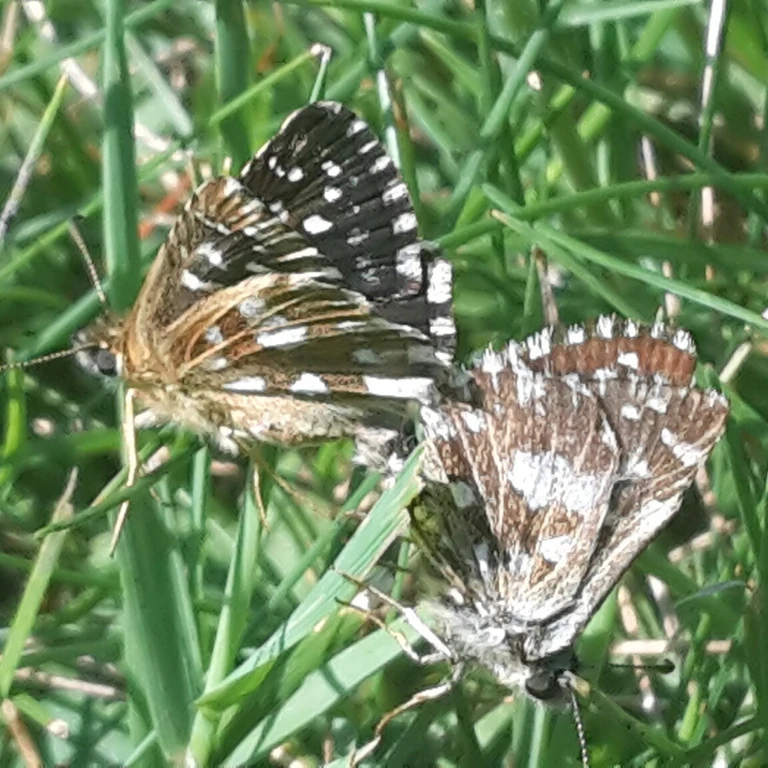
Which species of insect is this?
Pyrgus malvae
